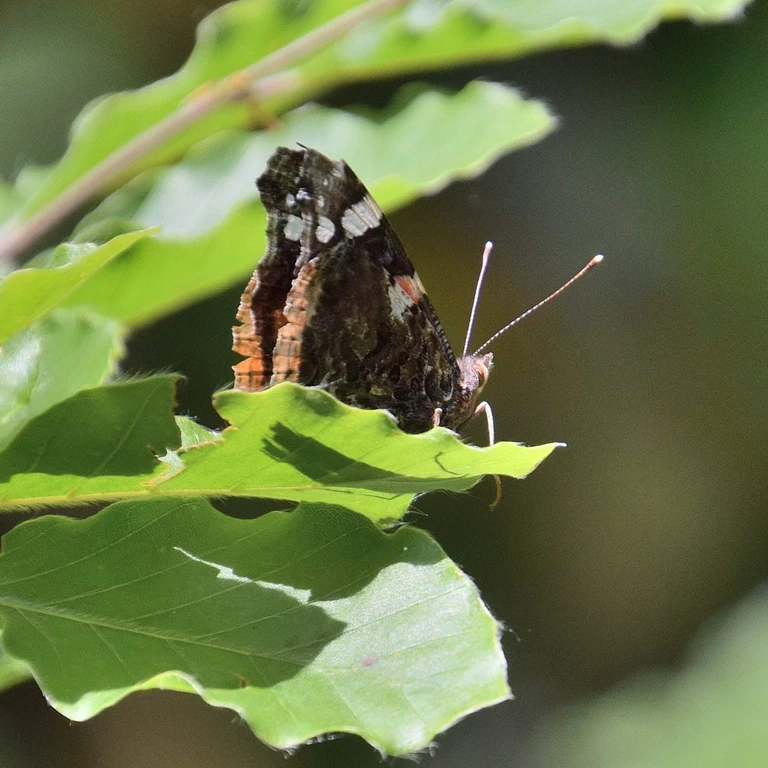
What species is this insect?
Vanessa atalanta
